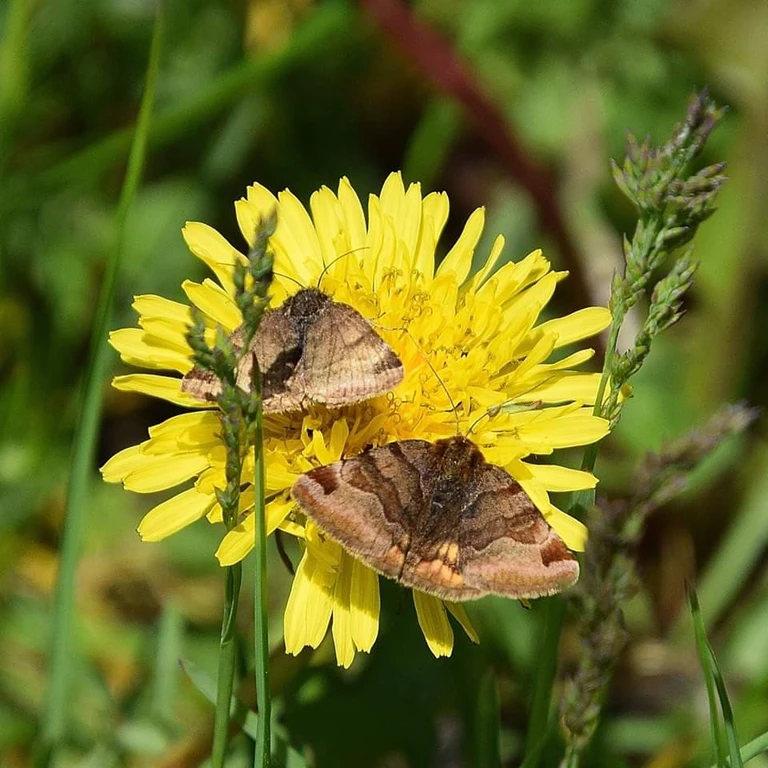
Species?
Euclidia glyphica
